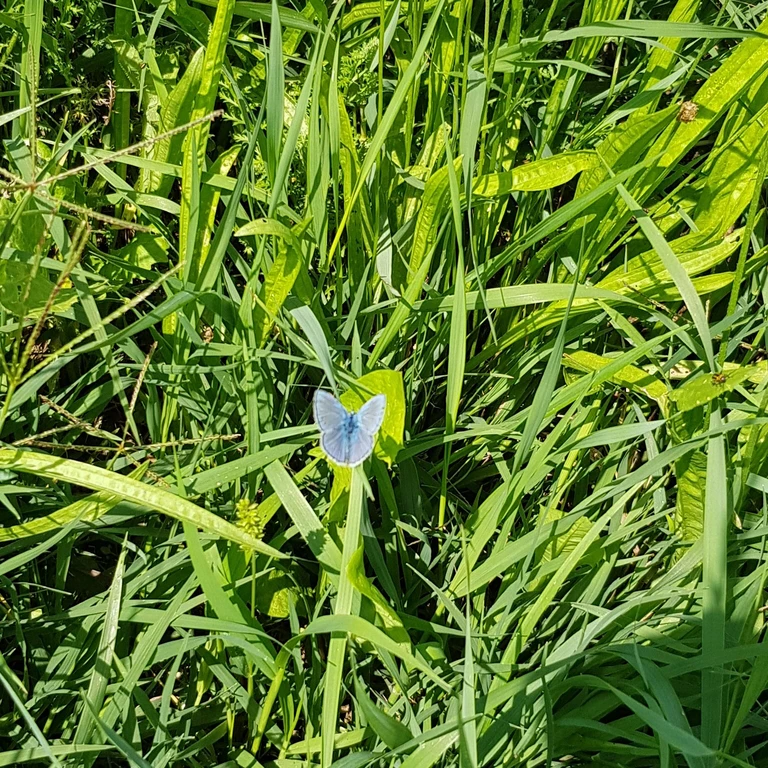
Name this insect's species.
Polyommatus icarus
